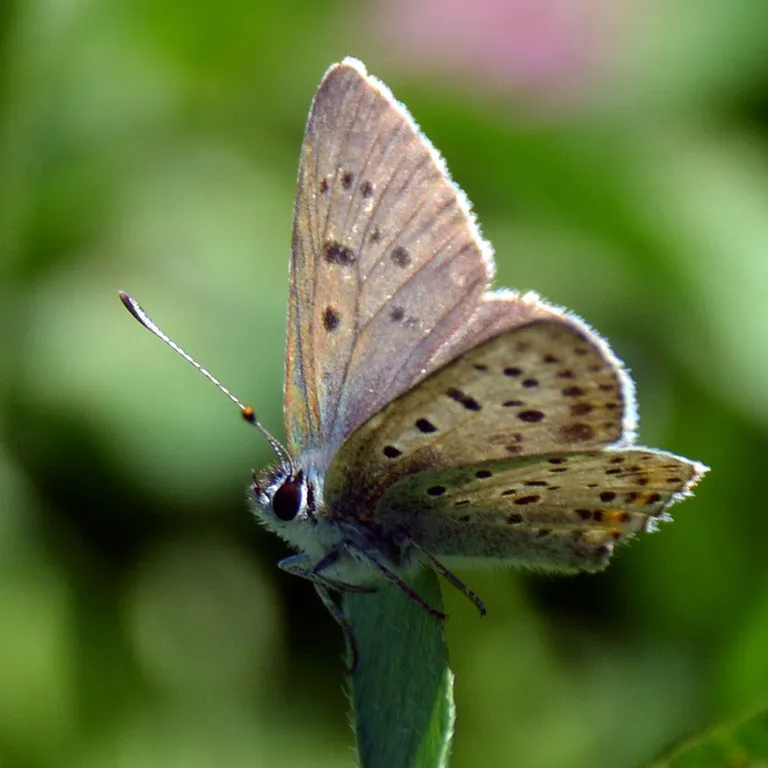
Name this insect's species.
Lycaena tityrus (also Loweia tityrus)
